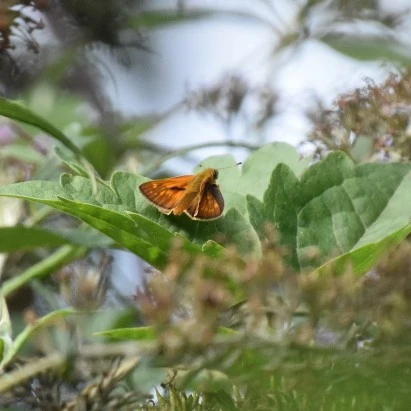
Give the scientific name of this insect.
Ochlodes sylvanus (also Ochlodes venata)
